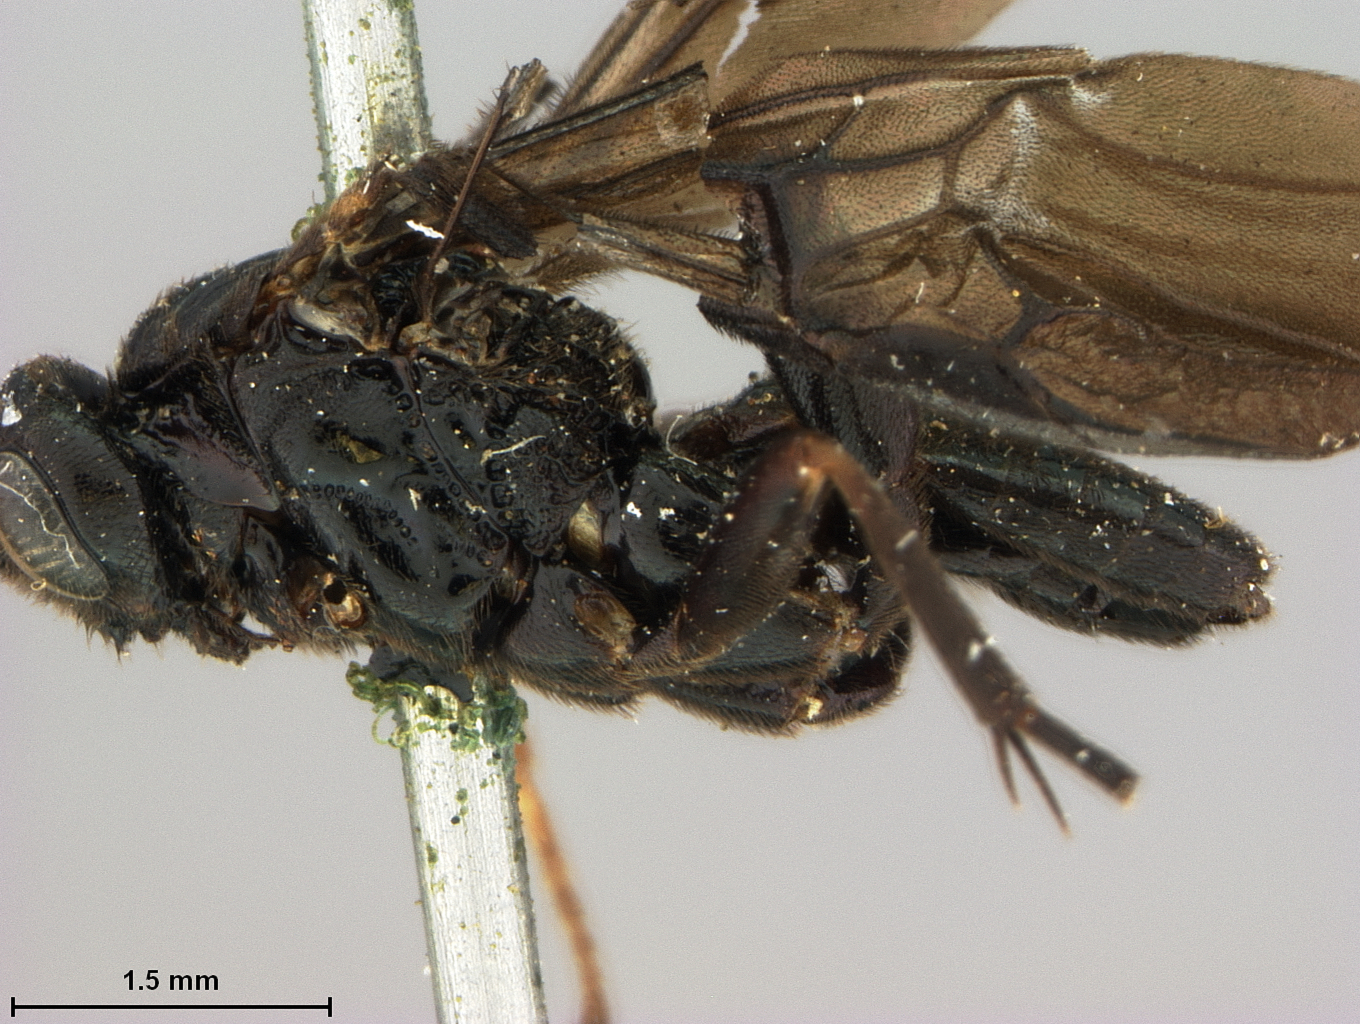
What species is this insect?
Toxoneura floridana
